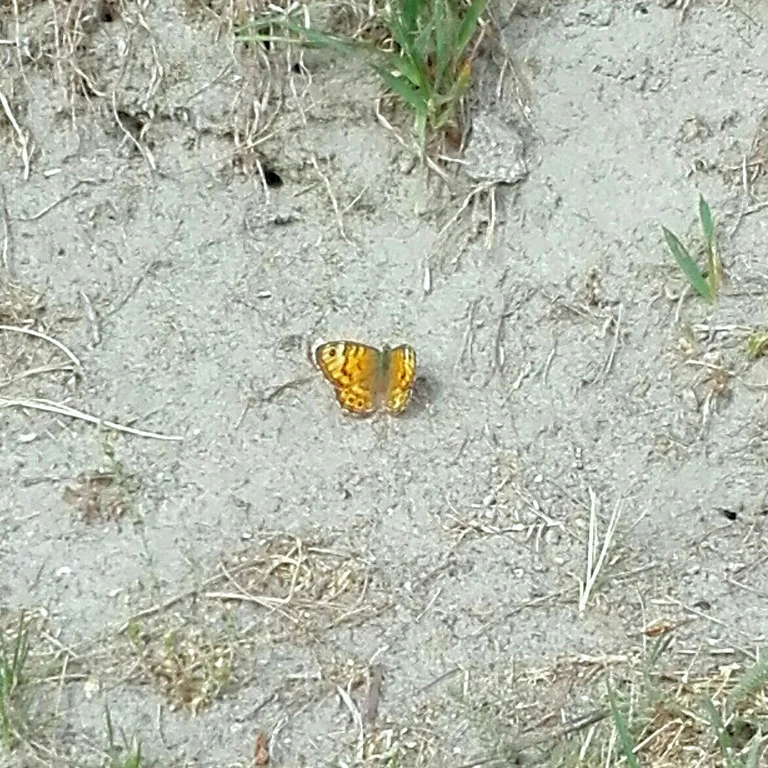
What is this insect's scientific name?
Lasiommata megera (also Pararge megera)
